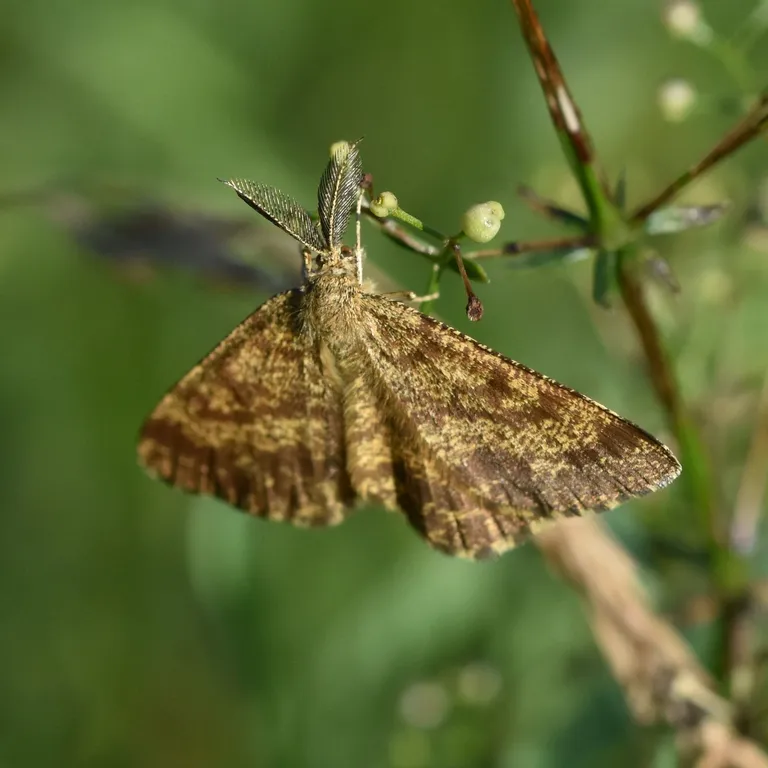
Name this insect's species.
Ematurga atomaria
